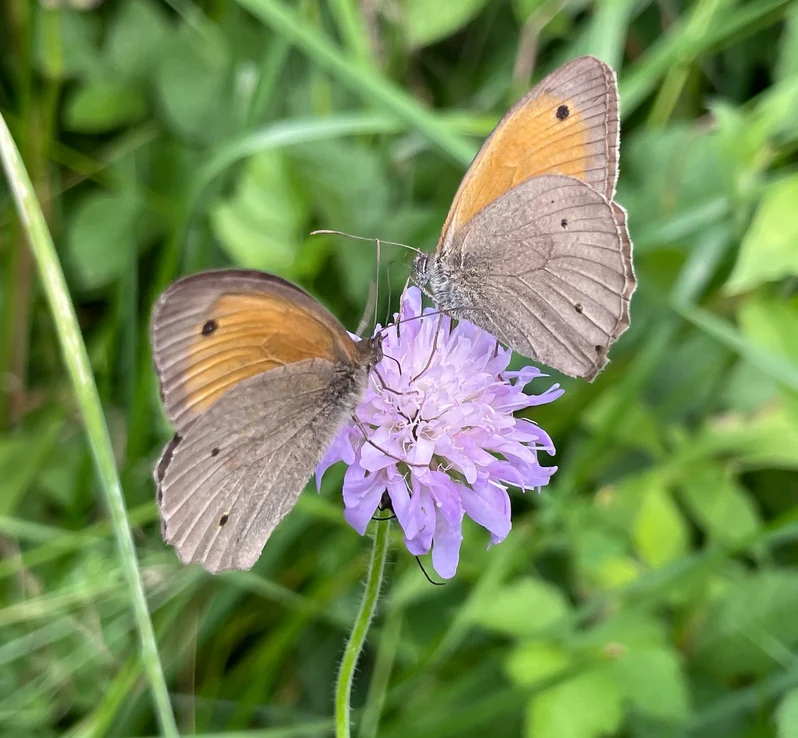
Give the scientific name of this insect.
Maniola jurtina
